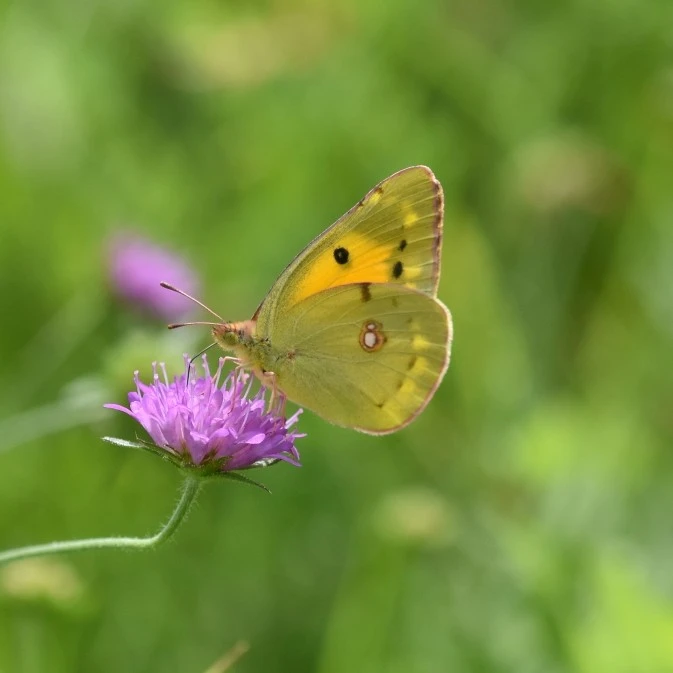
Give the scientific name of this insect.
Colias croceus
